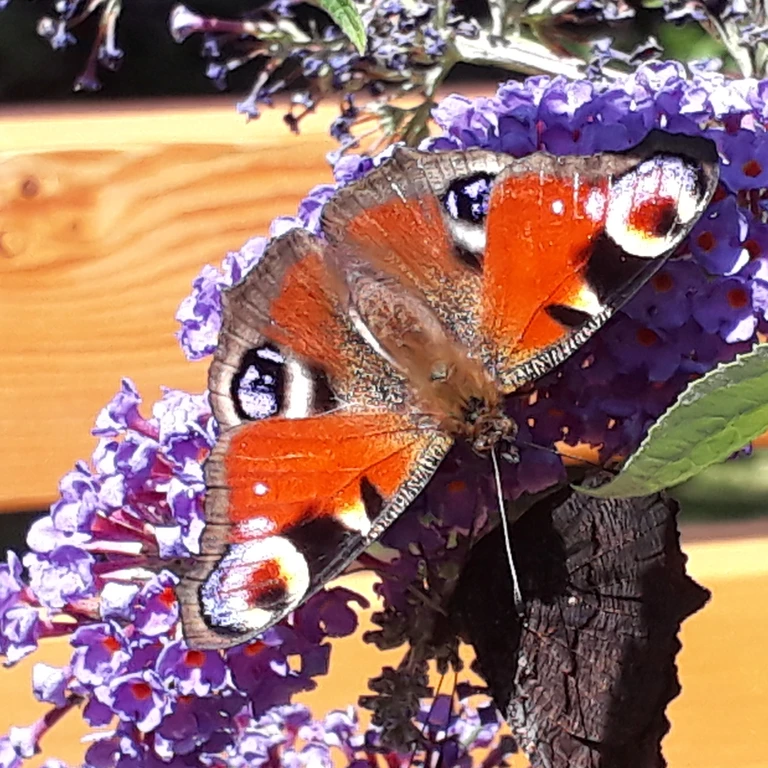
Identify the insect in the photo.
Aglais io
